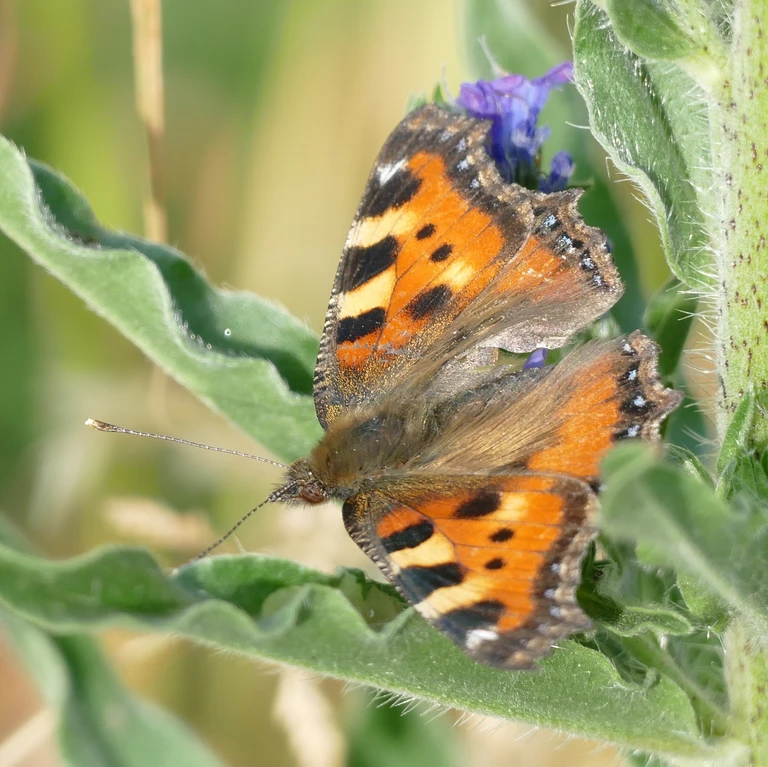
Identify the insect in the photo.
Aglais urticae
